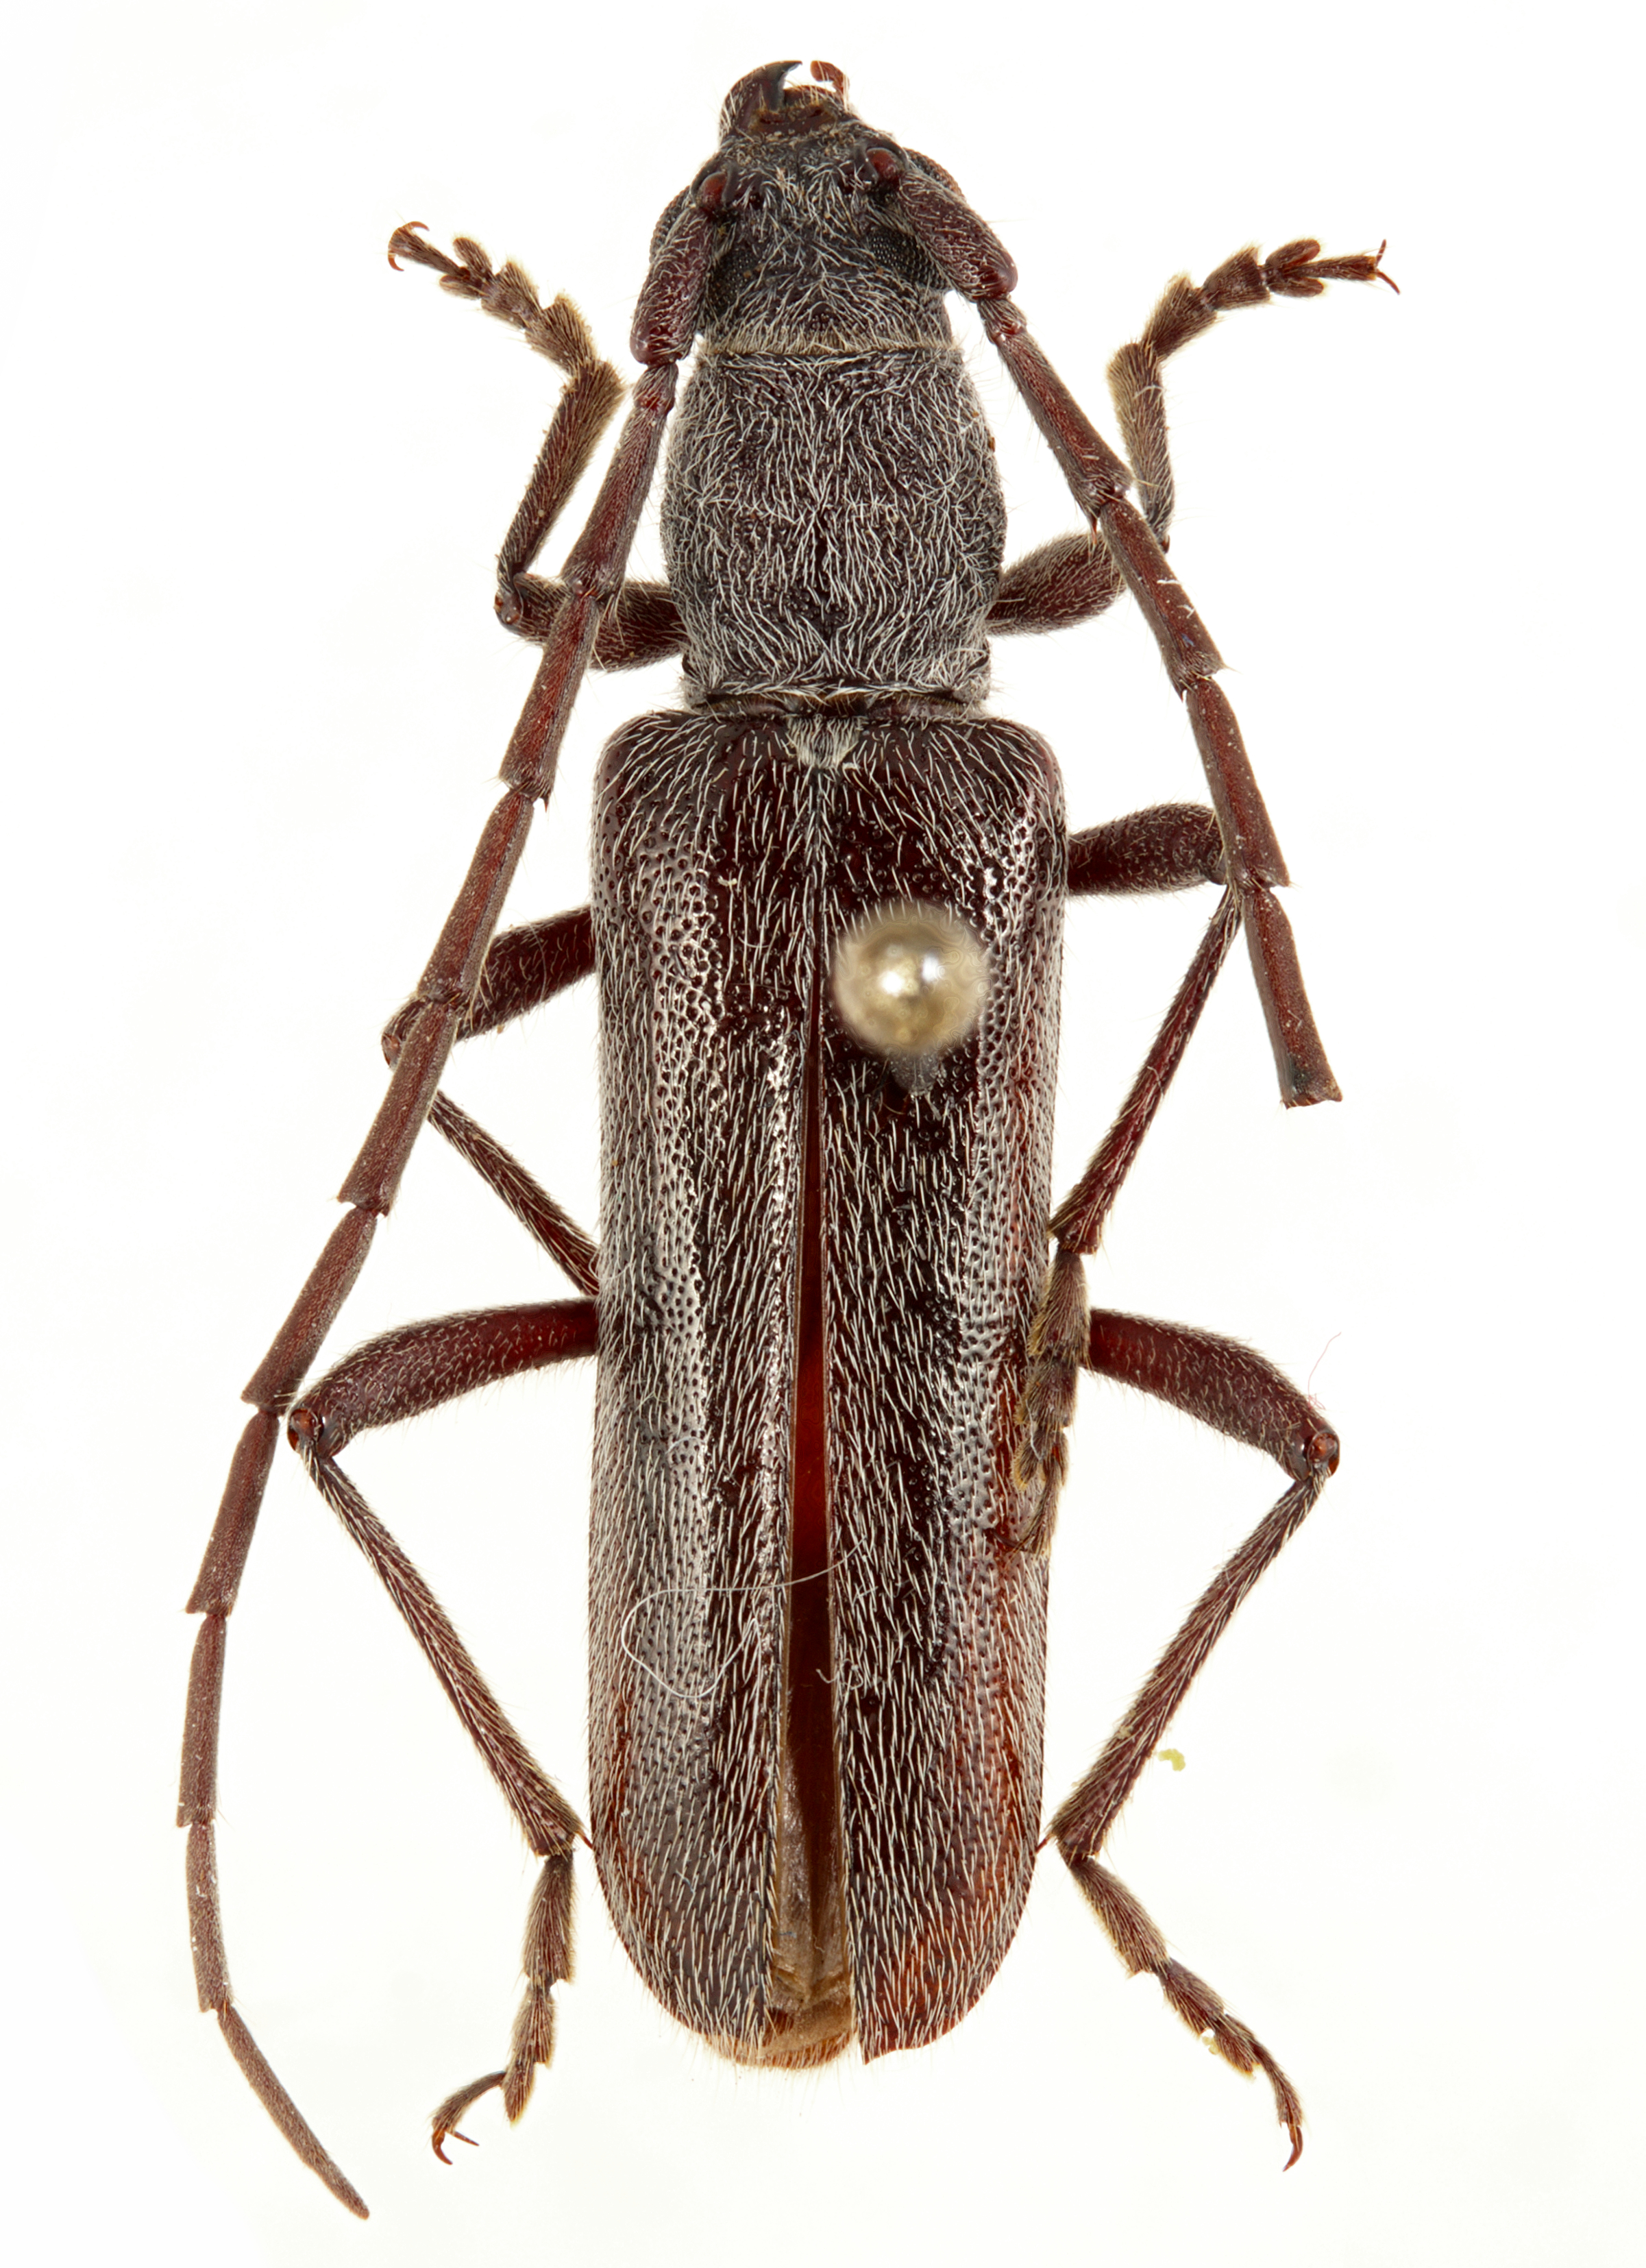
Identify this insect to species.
Neaneflus brevispinus
